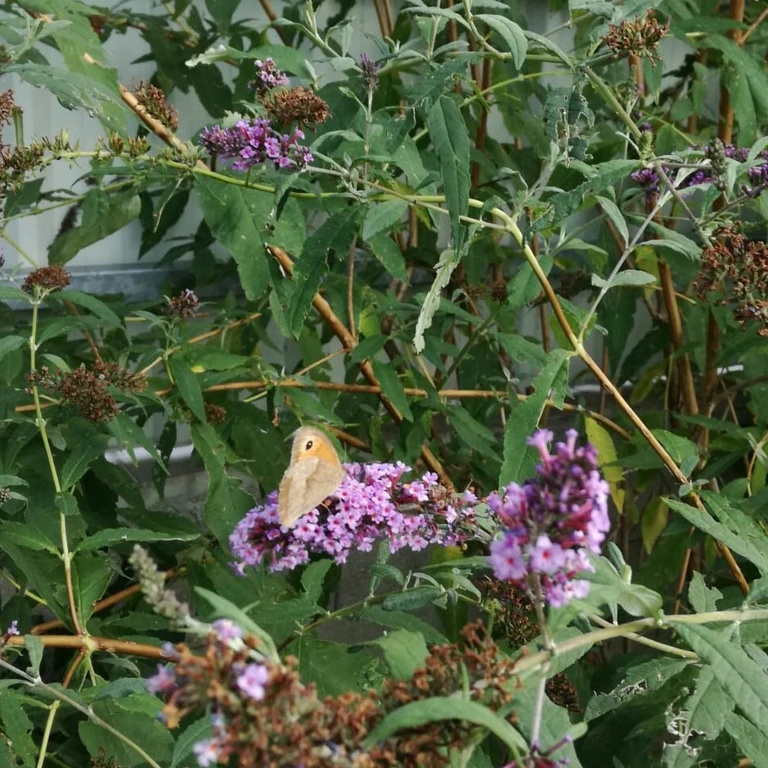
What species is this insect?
Maniola jurtina
